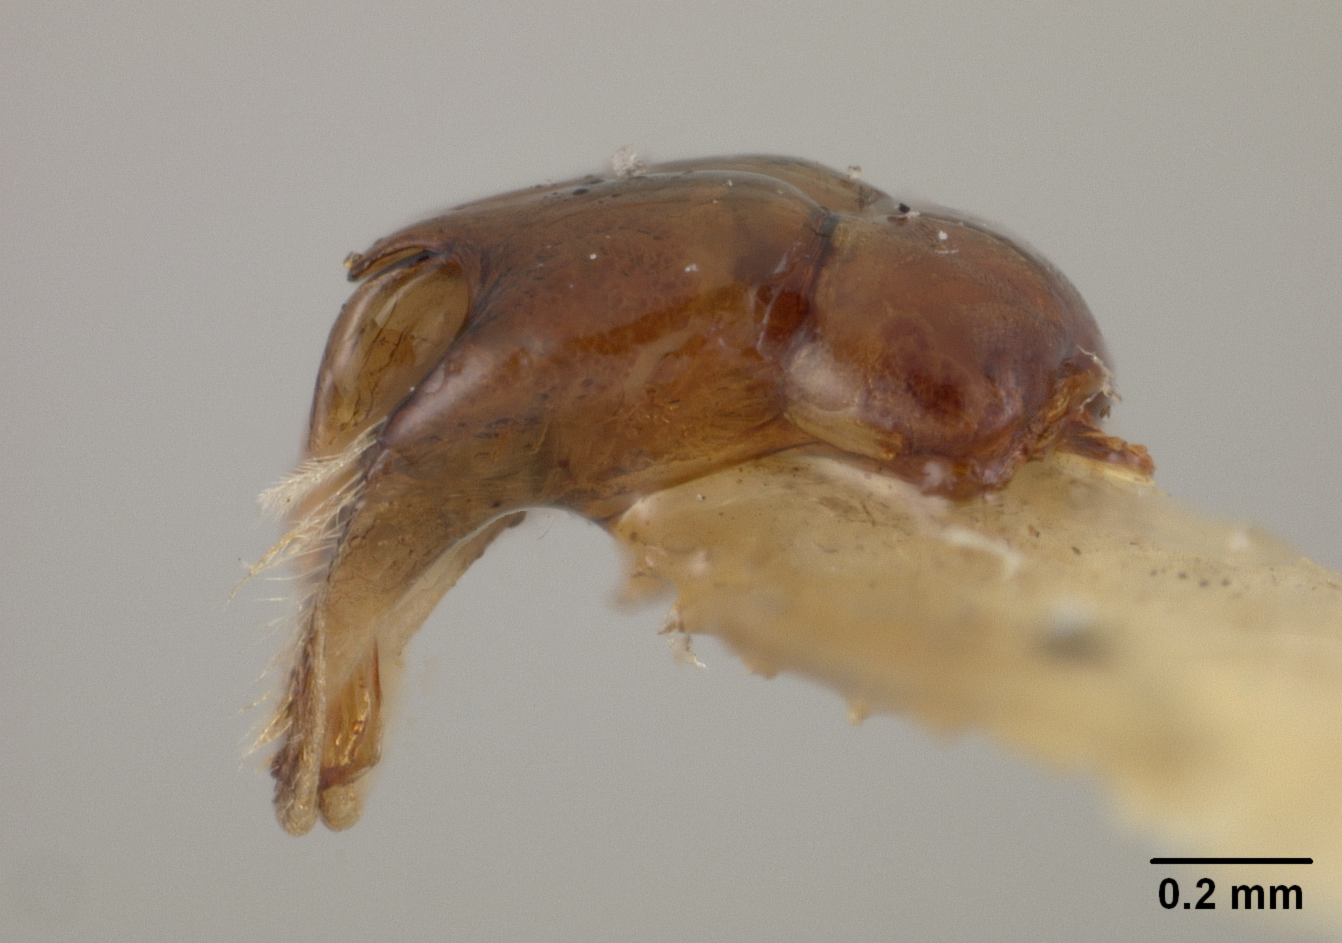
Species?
Andrena agricolarum
